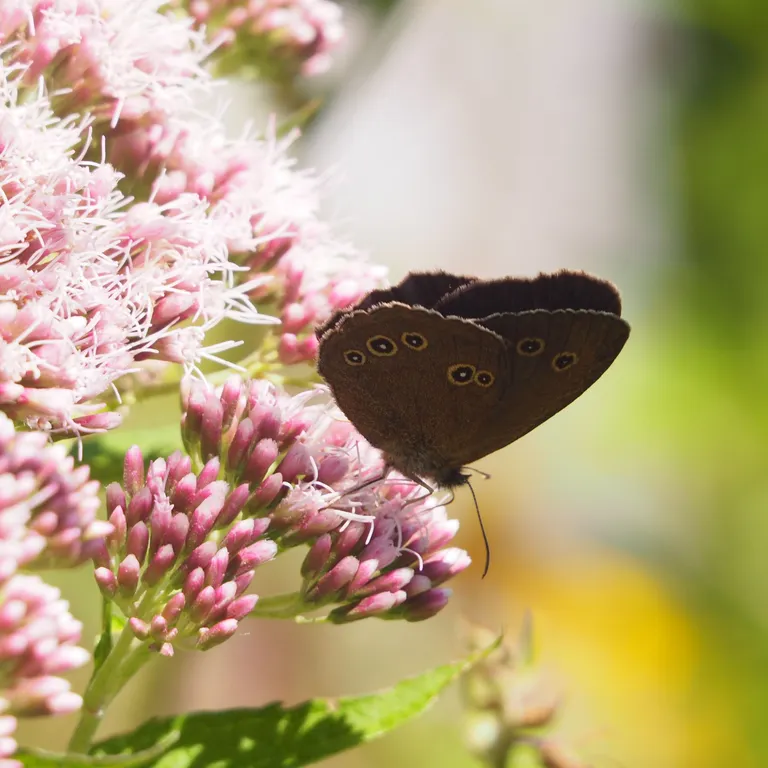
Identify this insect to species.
Aphantopus hyperantus
